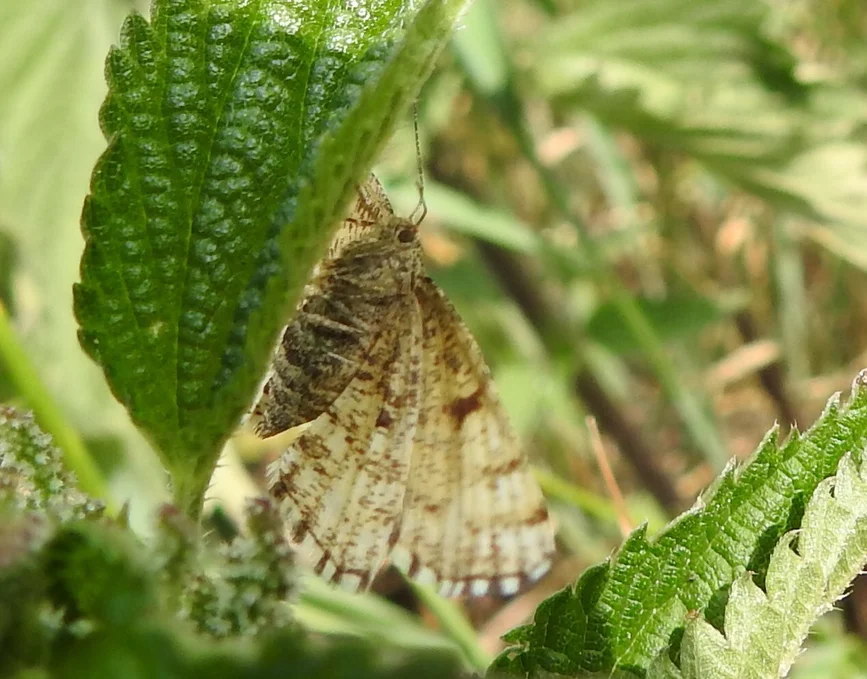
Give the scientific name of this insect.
Ematurga atomaria
